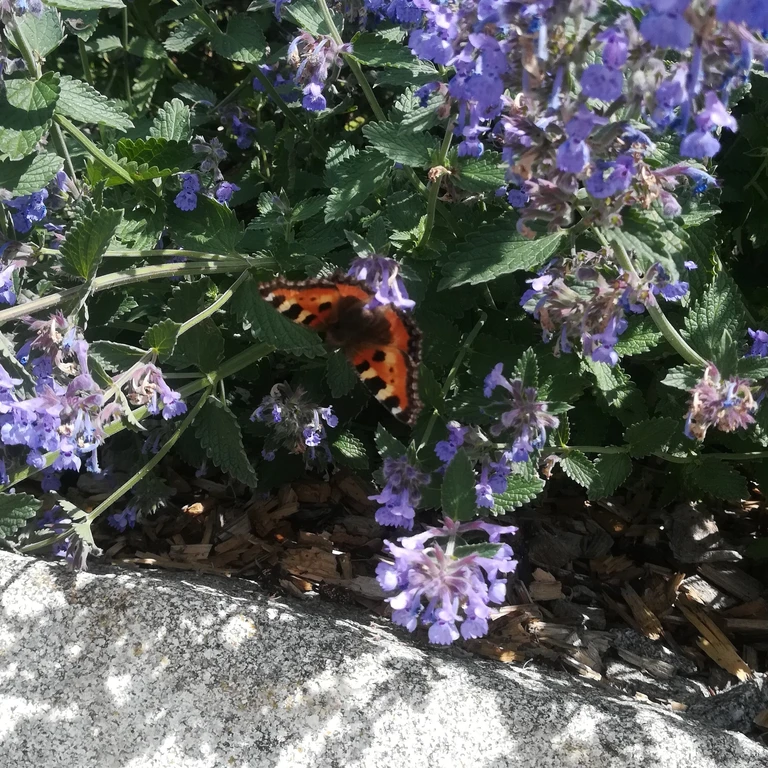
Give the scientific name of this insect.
Aglais urticae
